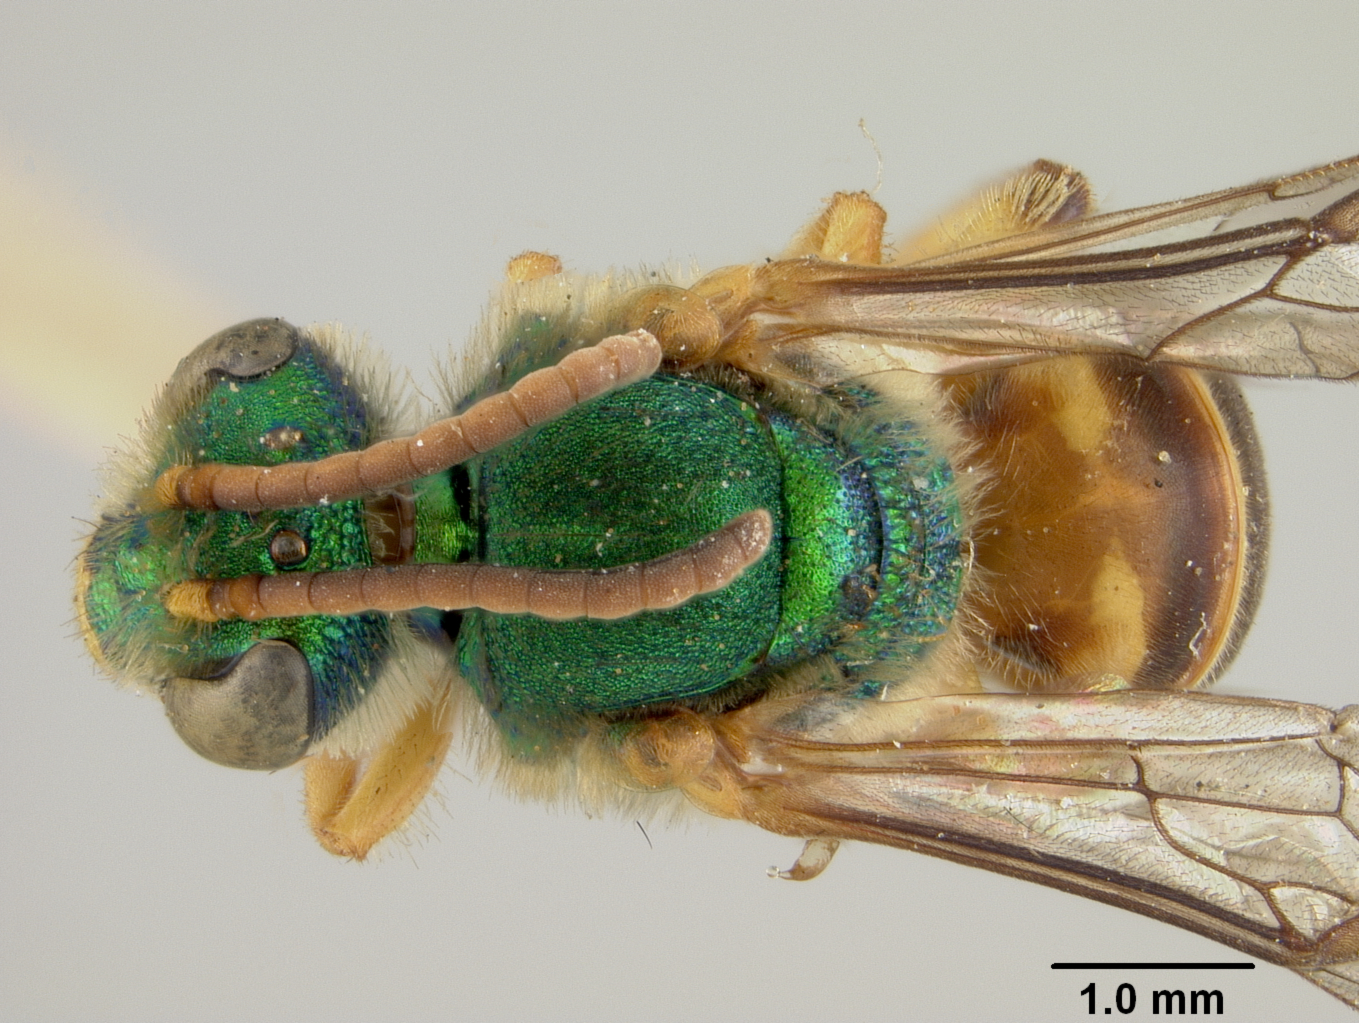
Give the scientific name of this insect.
Agapostemon radiatus
